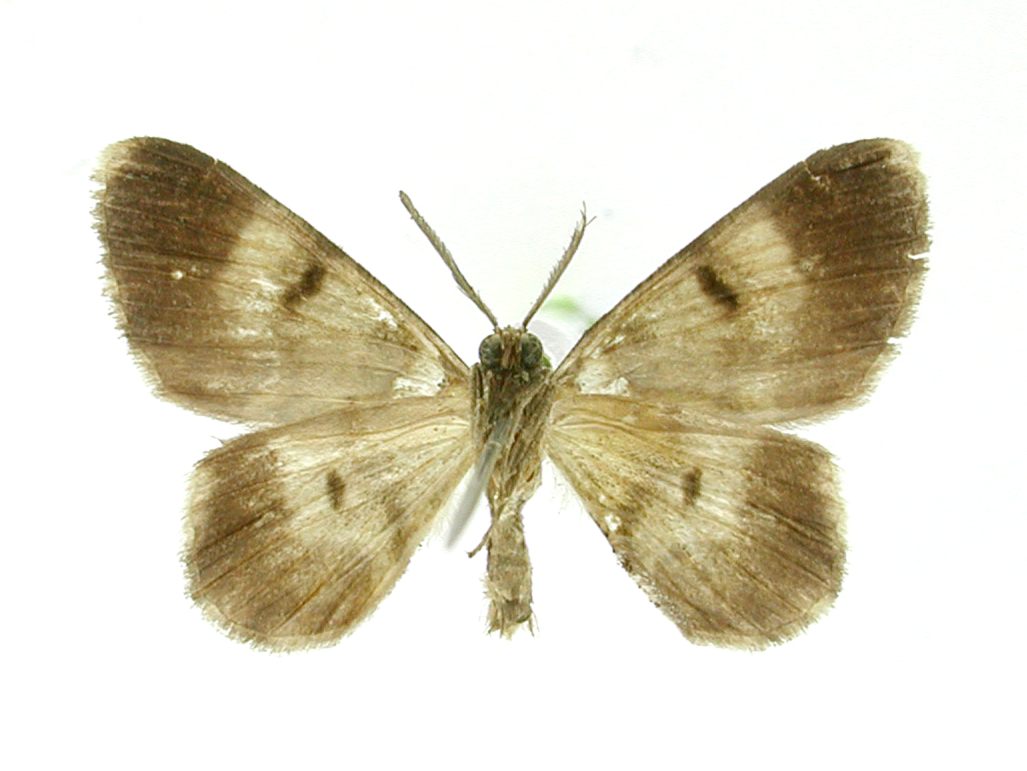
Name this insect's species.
Hymenomima exangulata
